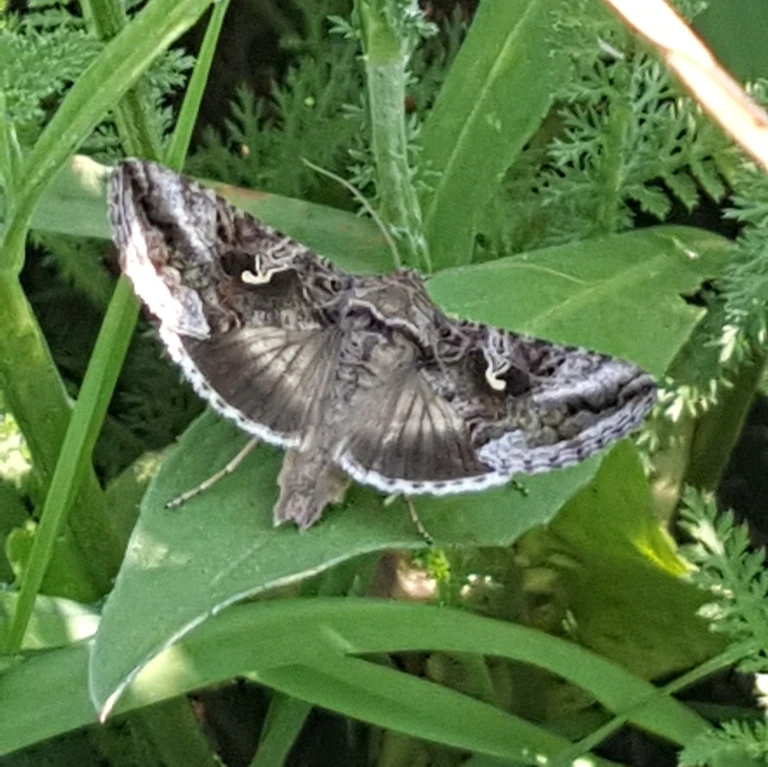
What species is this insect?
Autographa gamma
